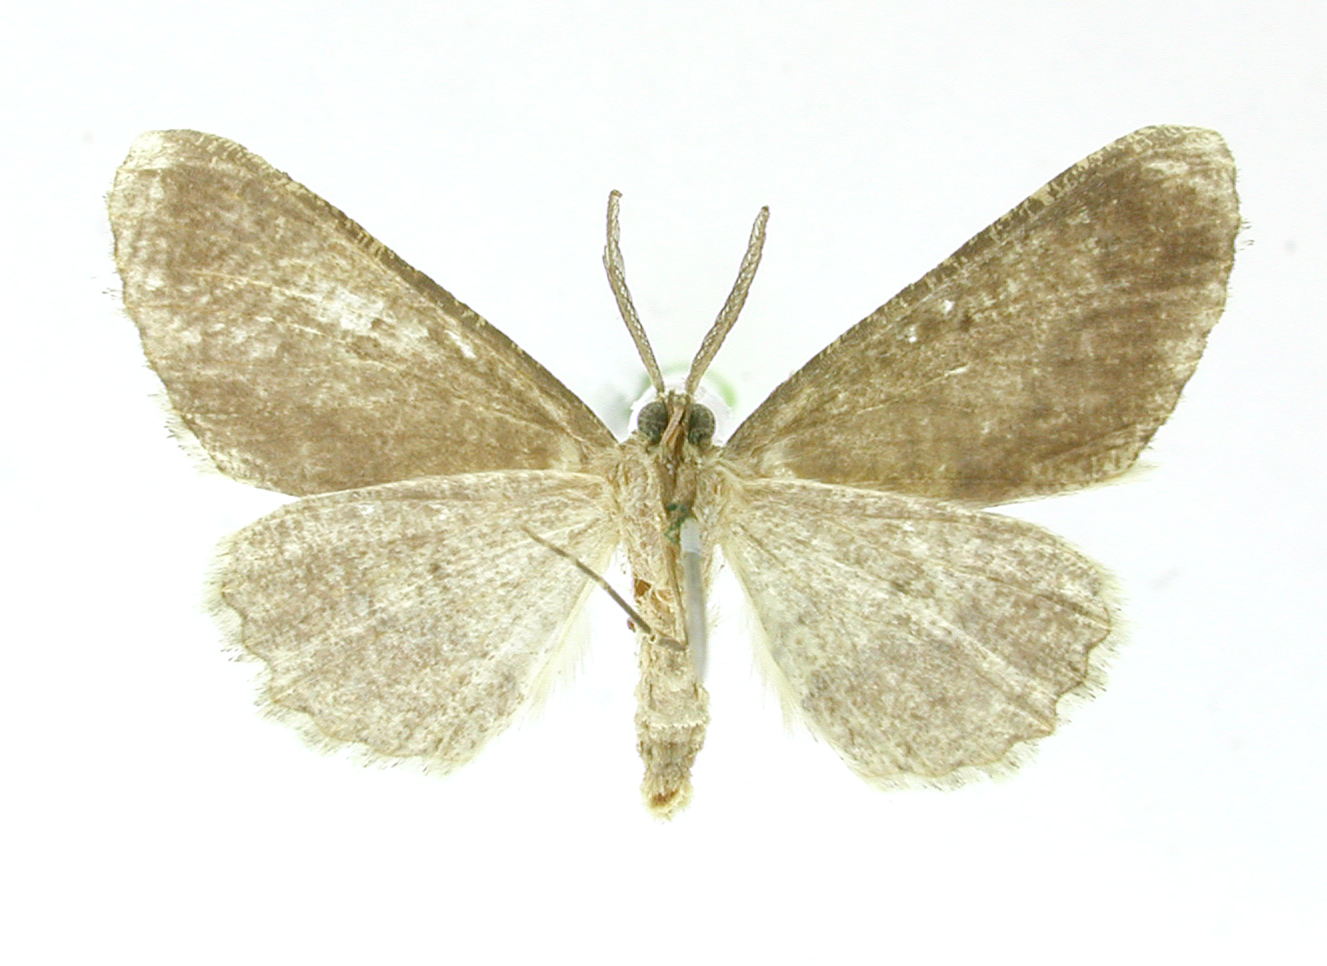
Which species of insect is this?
Boarmia garlopa
